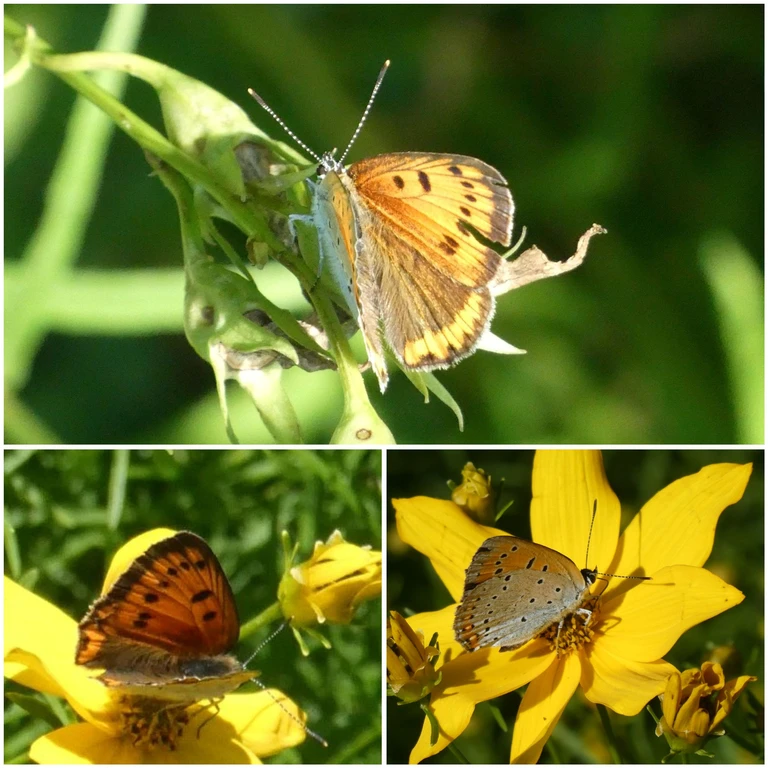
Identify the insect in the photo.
Lycaena dispar
